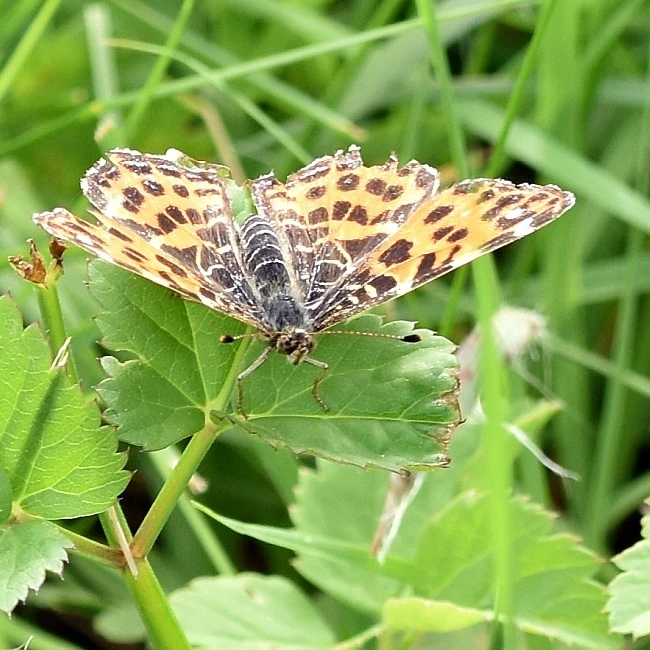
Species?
Araschnia levana
